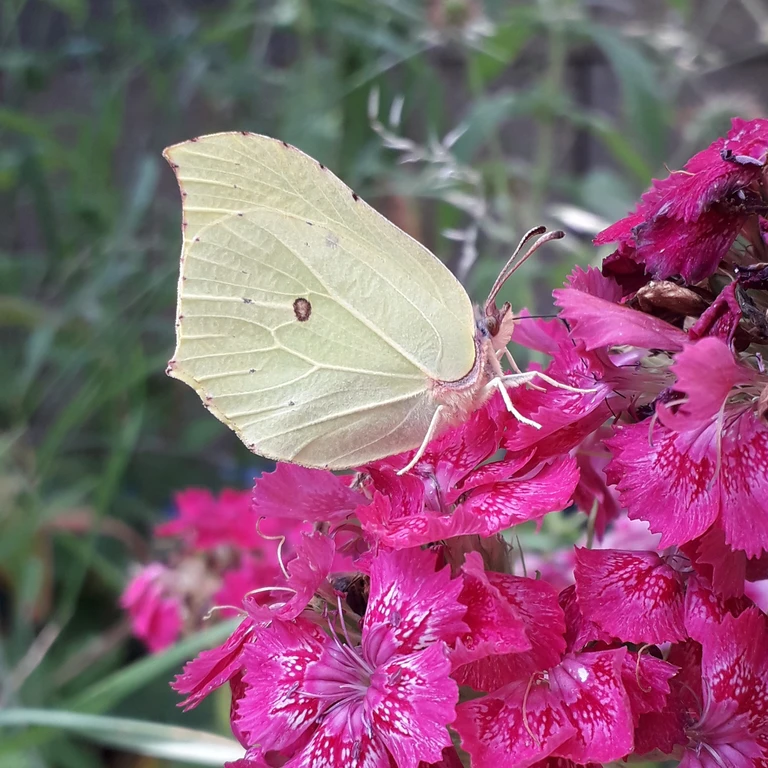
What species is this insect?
Gonepteryx rhamni
